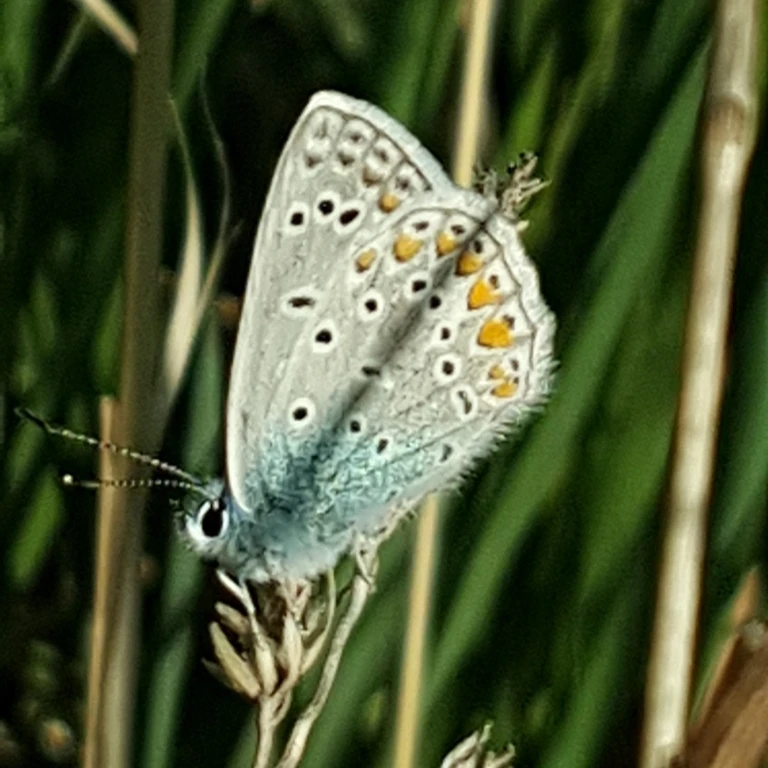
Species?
Polyommatus icarus
